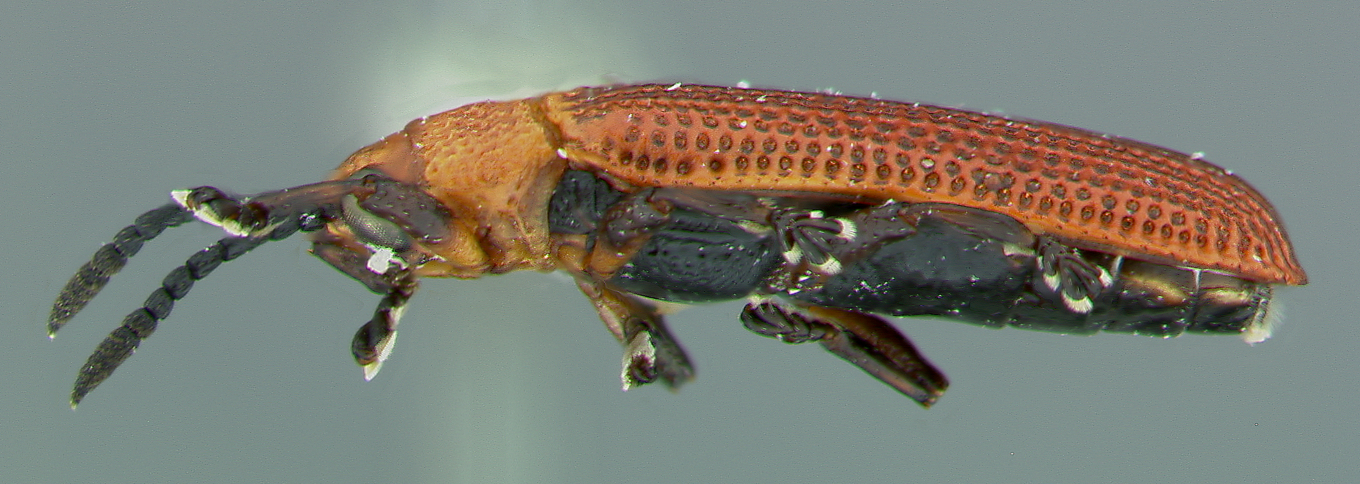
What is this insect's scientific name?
Platocthispa lateritia
